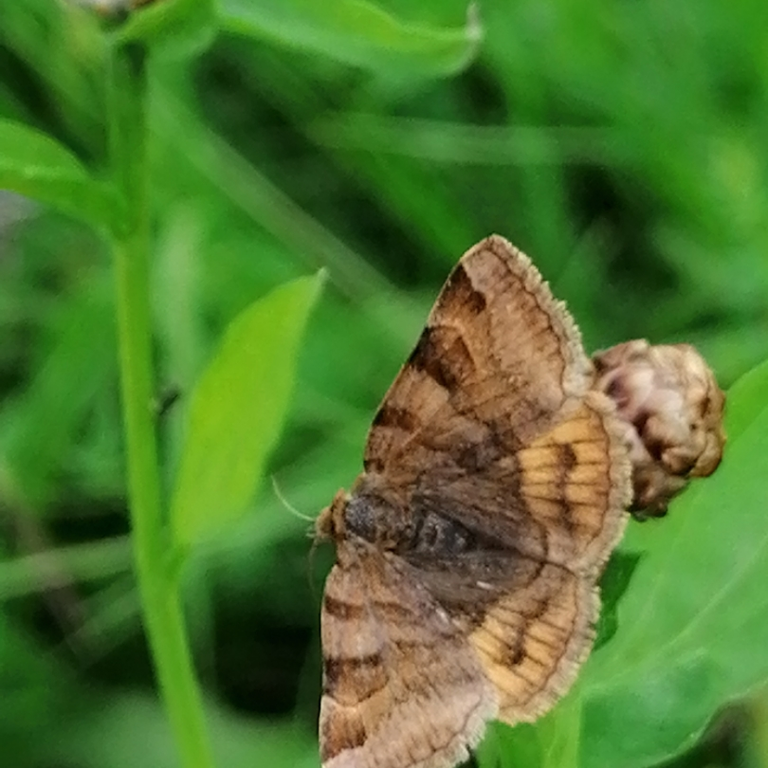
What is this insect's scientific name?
Euclidia glyphica
